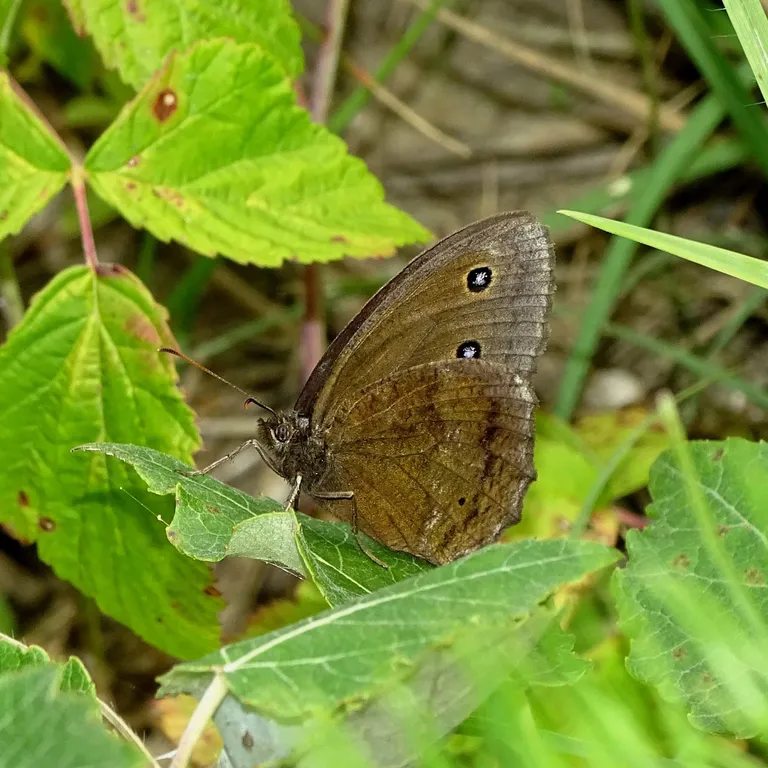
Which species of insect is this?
Minois dryas
